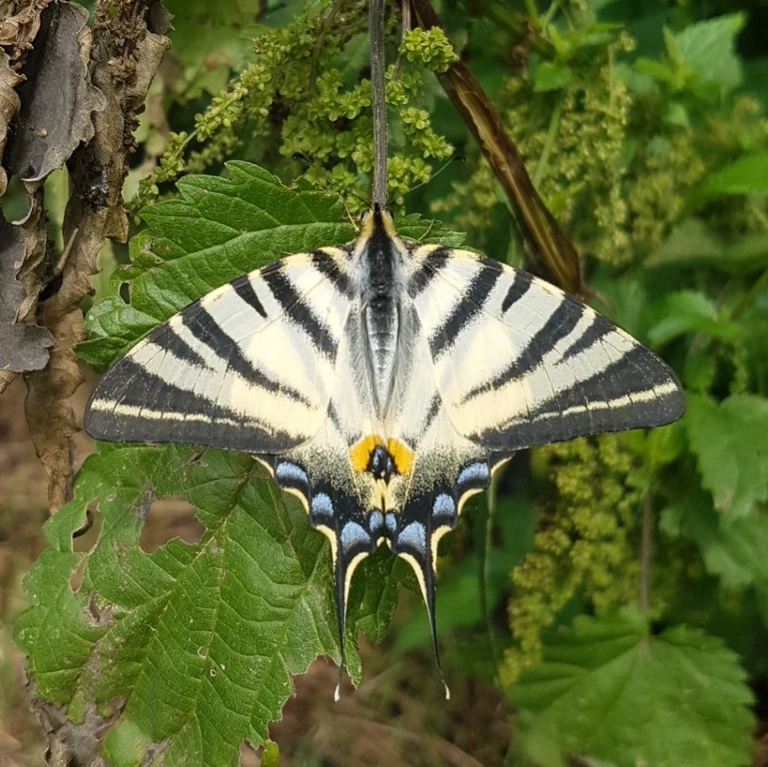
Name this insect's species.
Iphiclides podalirius
